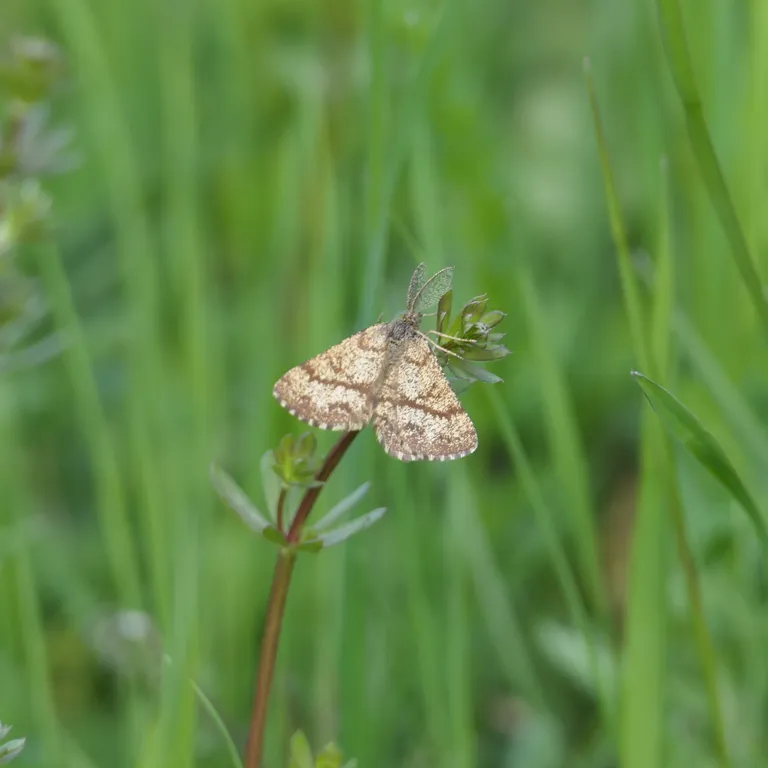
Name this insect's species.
Ematurga atomaria
